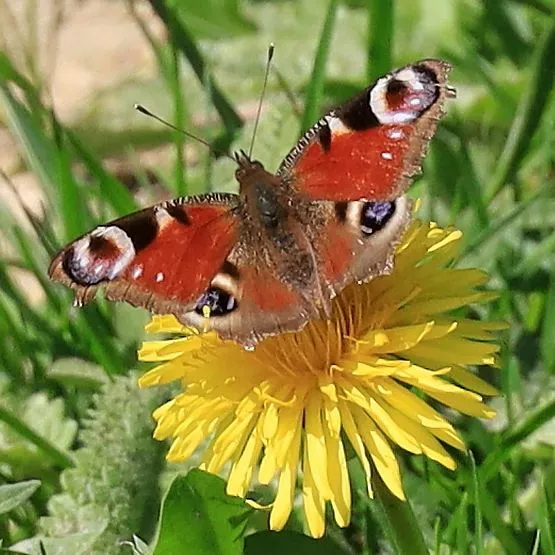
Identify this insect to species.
Aglais io
